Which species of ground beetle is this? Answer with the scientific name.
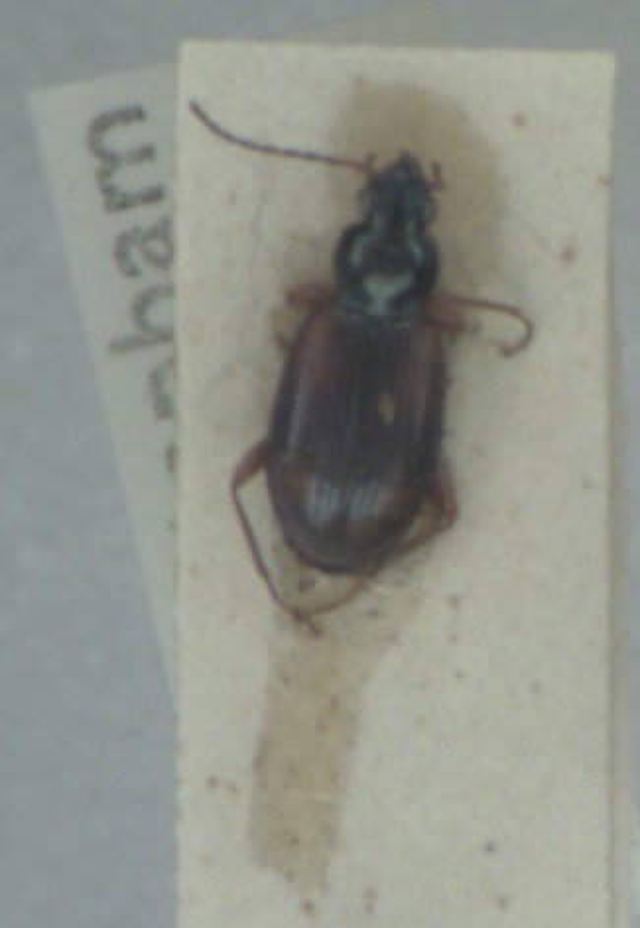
Bembidion tetracolum
